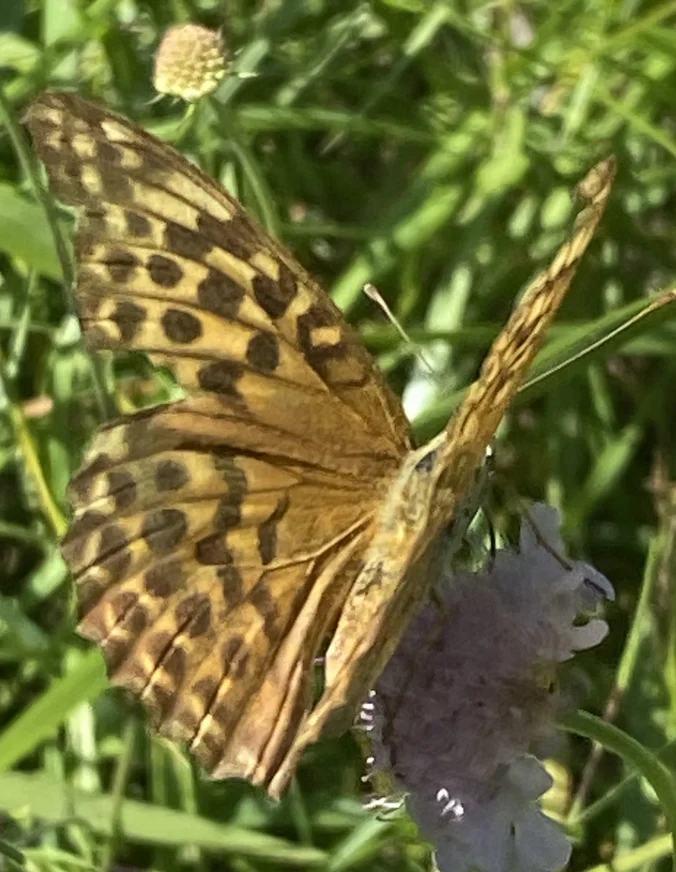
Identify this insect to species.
Argynnis paphia
